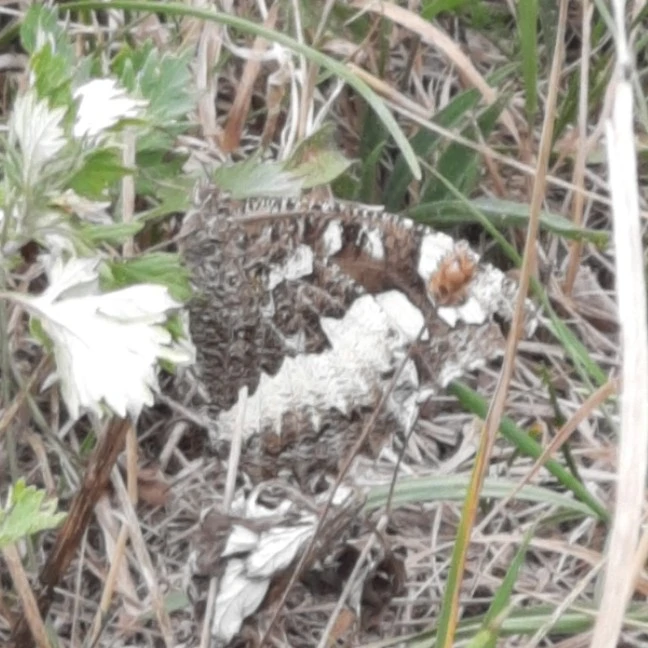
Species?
Brintesia circe
